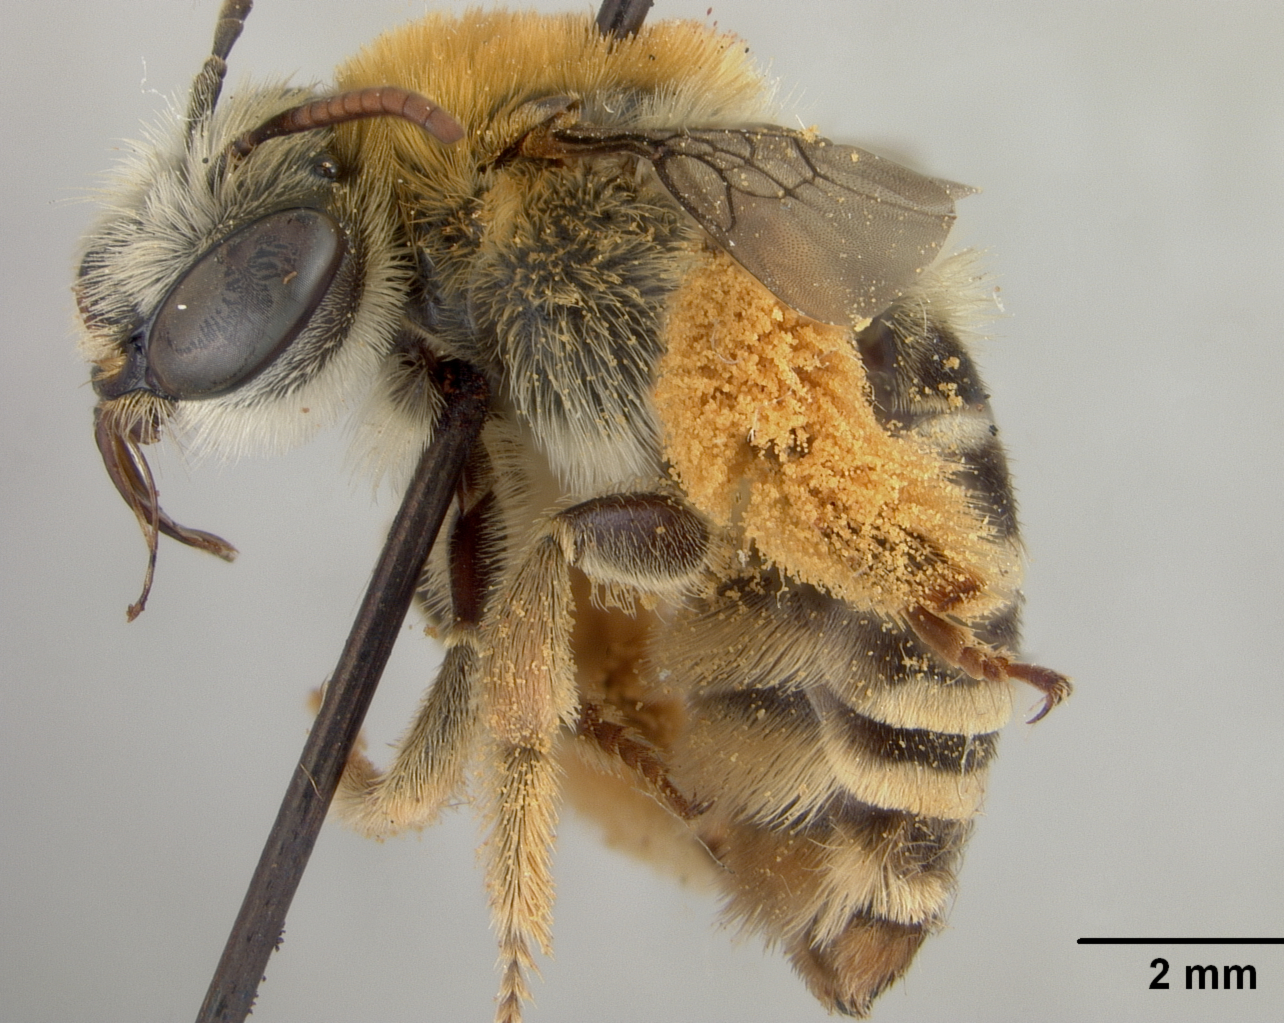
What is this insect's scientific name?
Exomalopsis perconcinna
